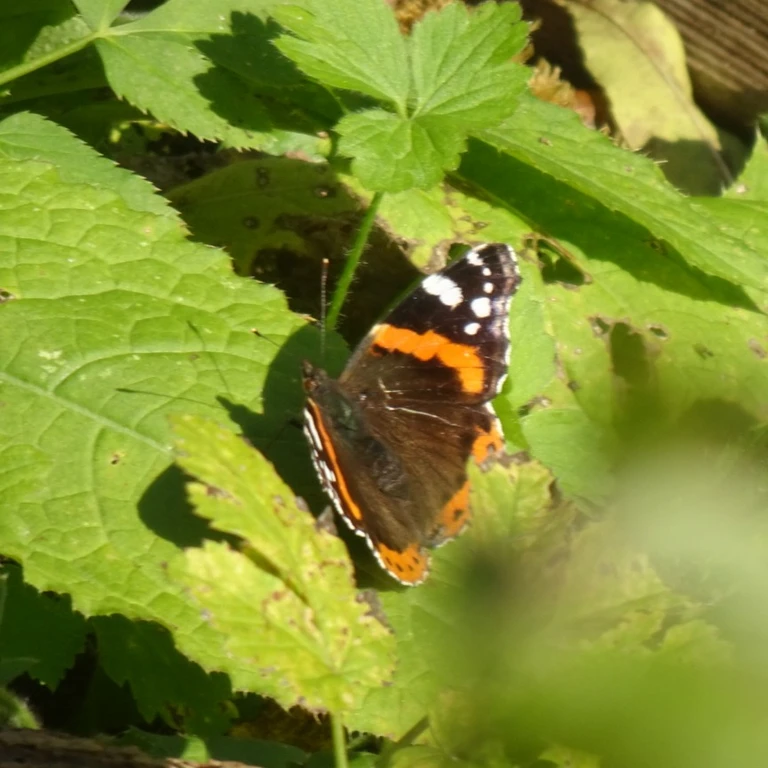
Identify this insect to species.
Vanessa atalanta
